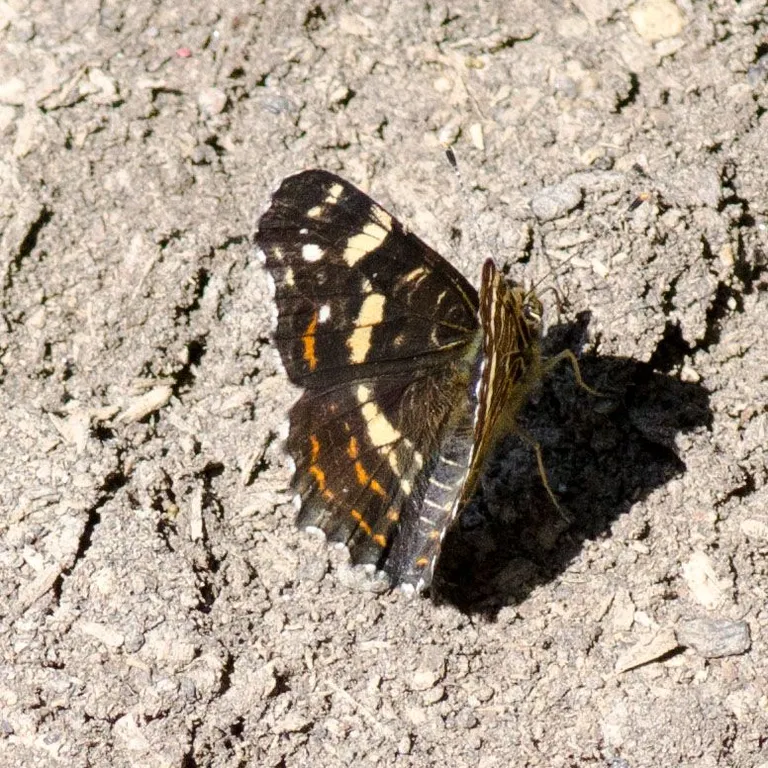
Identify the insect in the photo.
Araschnia levana
